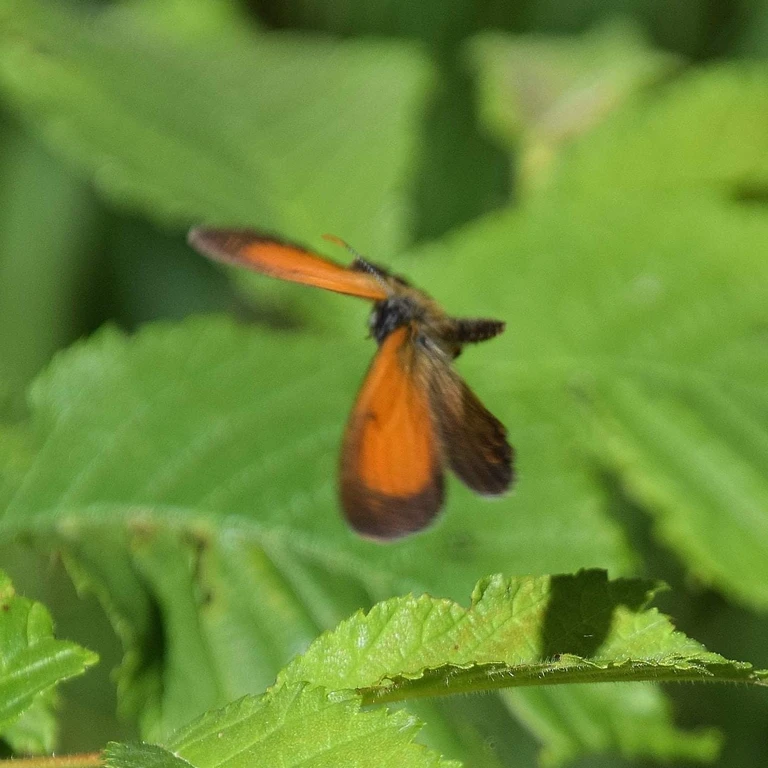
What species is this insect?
Coenonympha arcania
